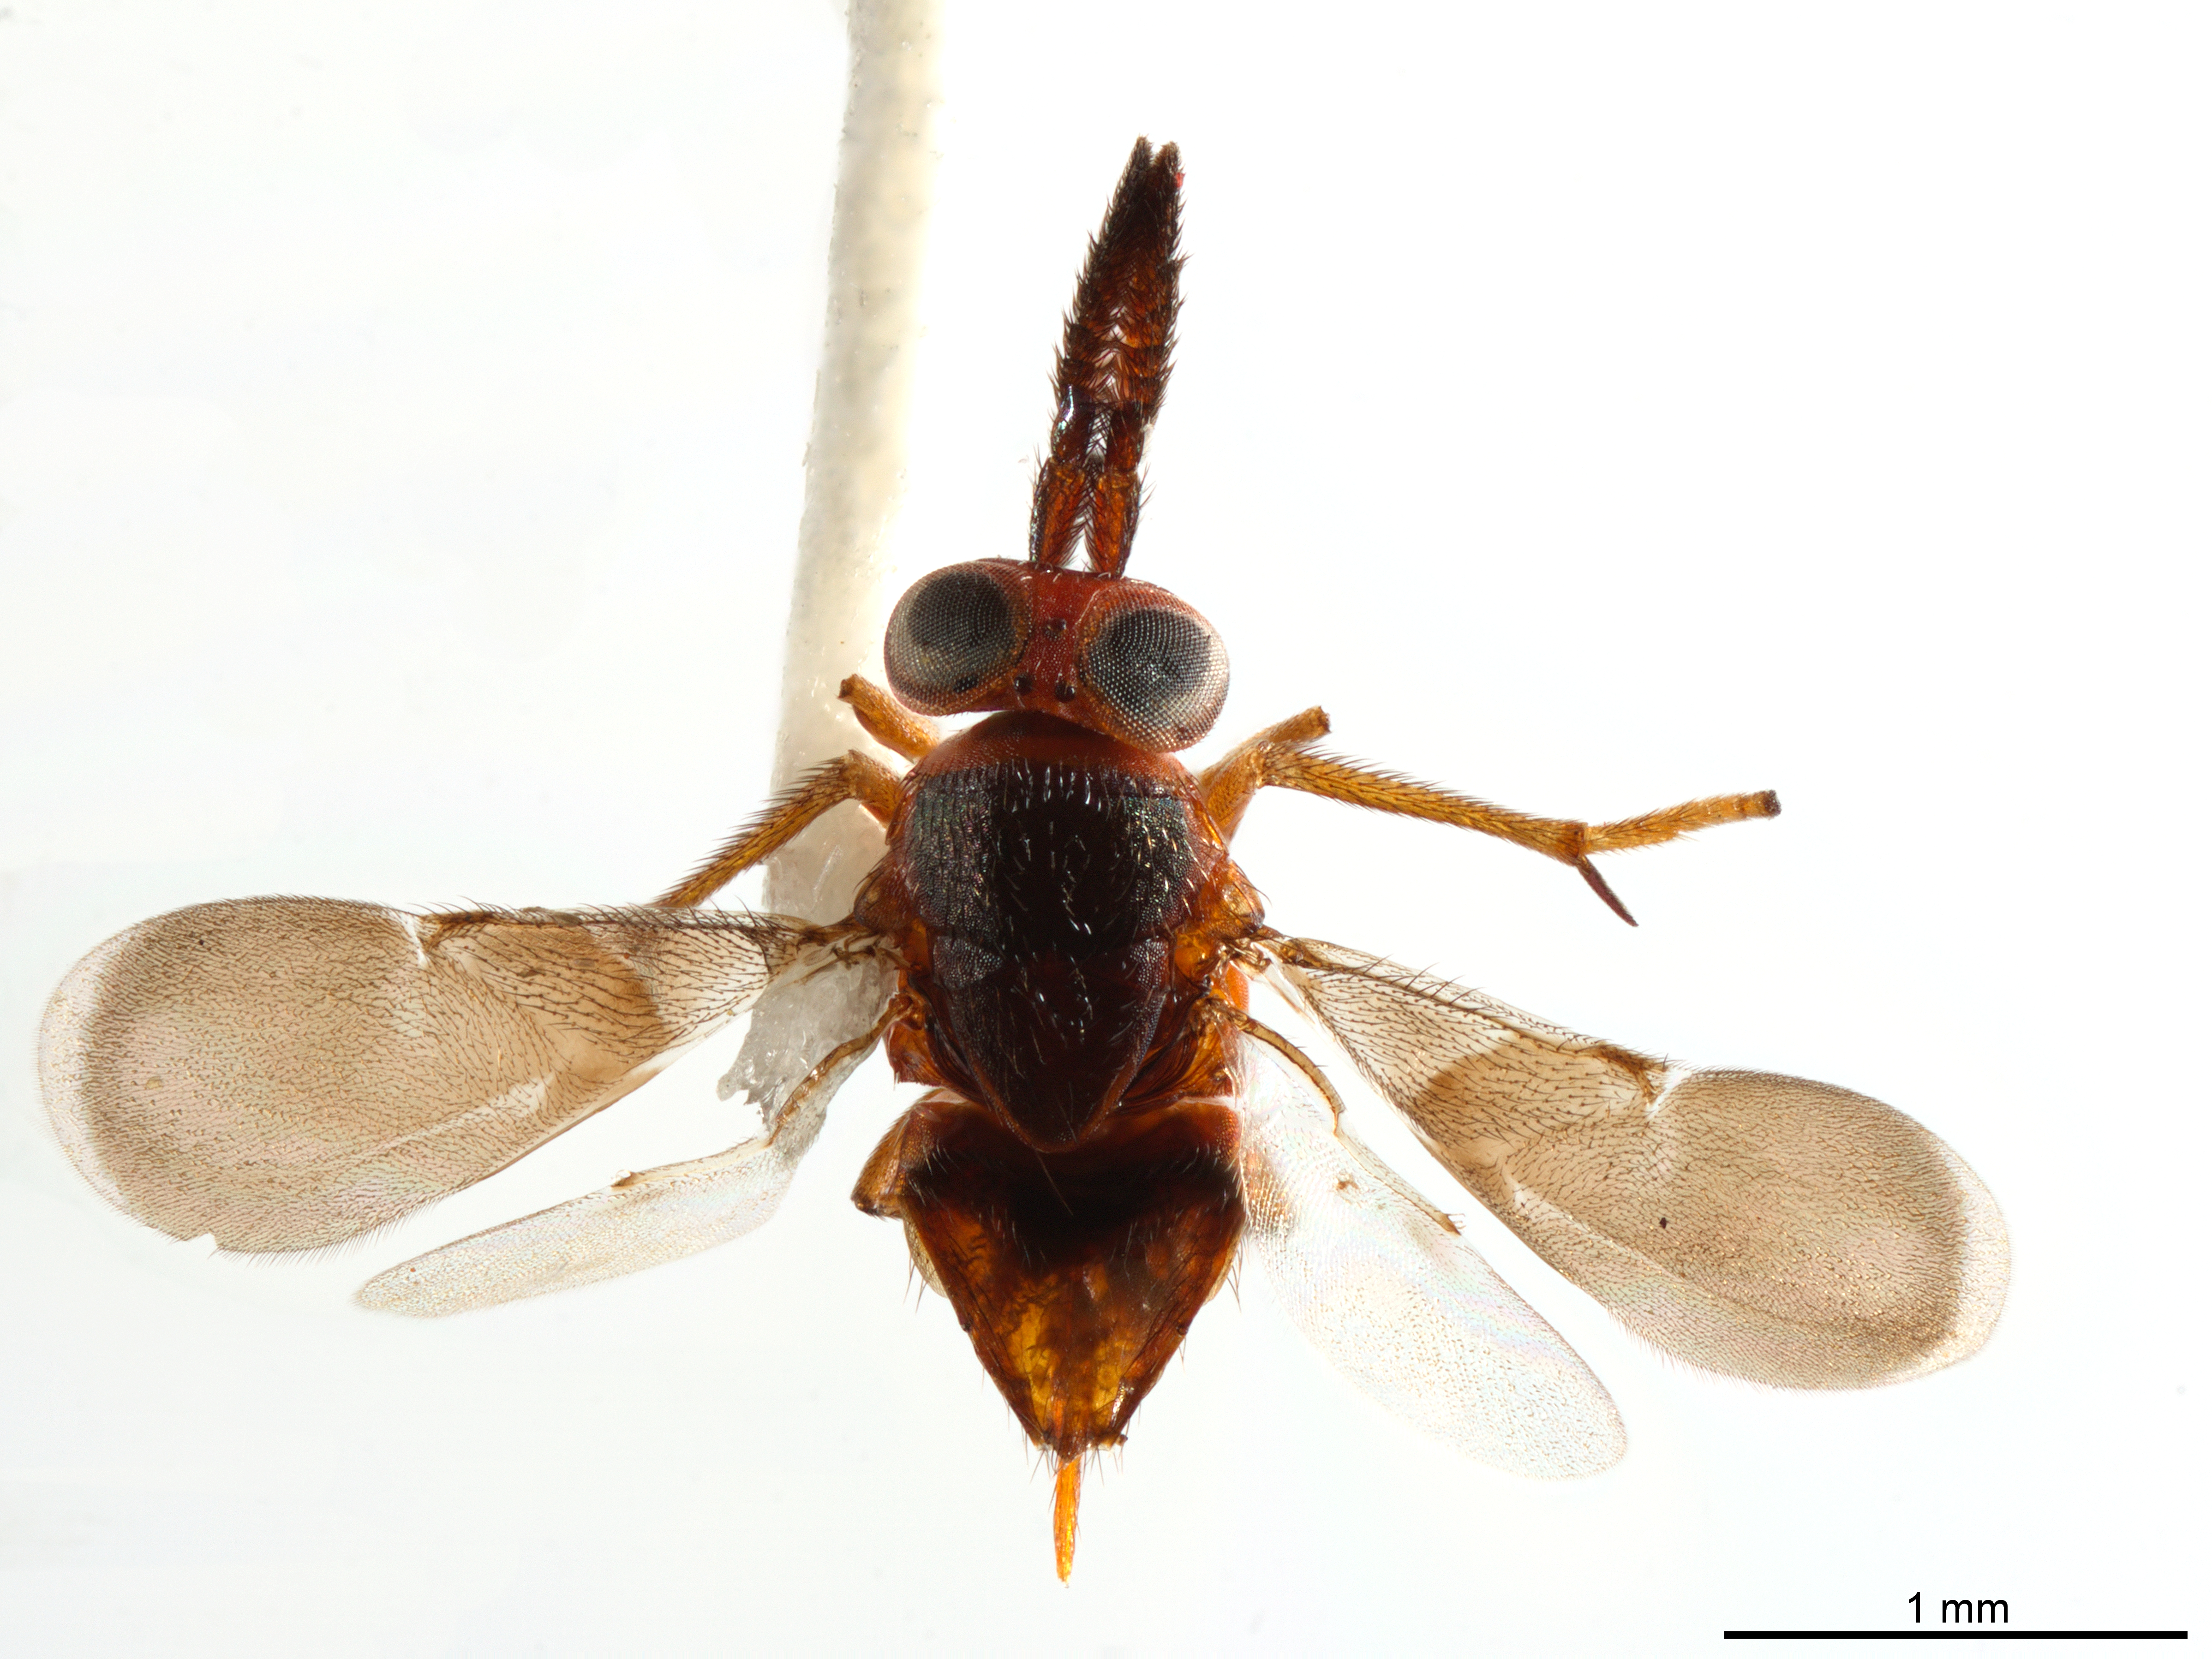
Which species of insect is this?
Anicetus calidus
